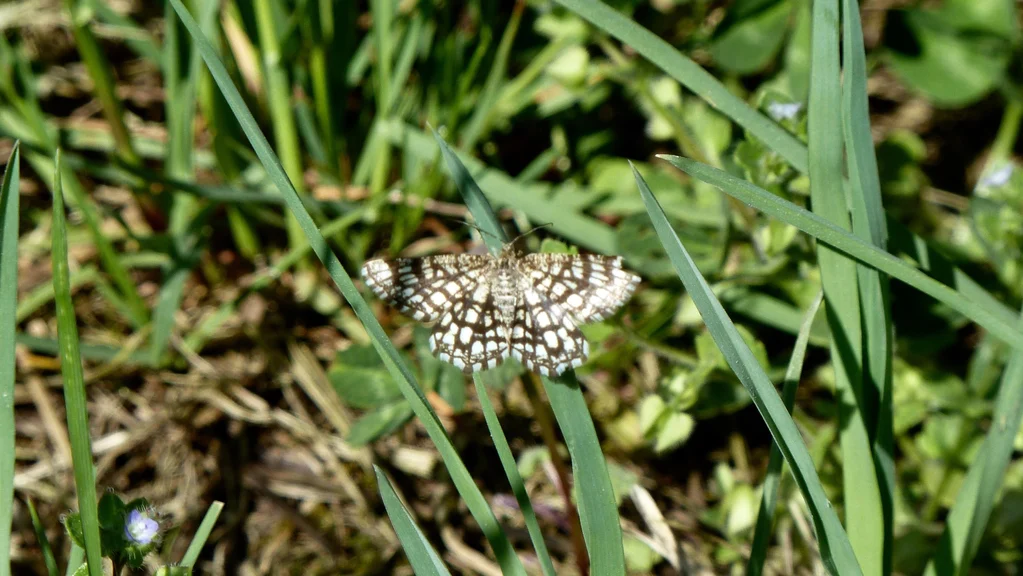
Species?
Chiasmia clathrata
